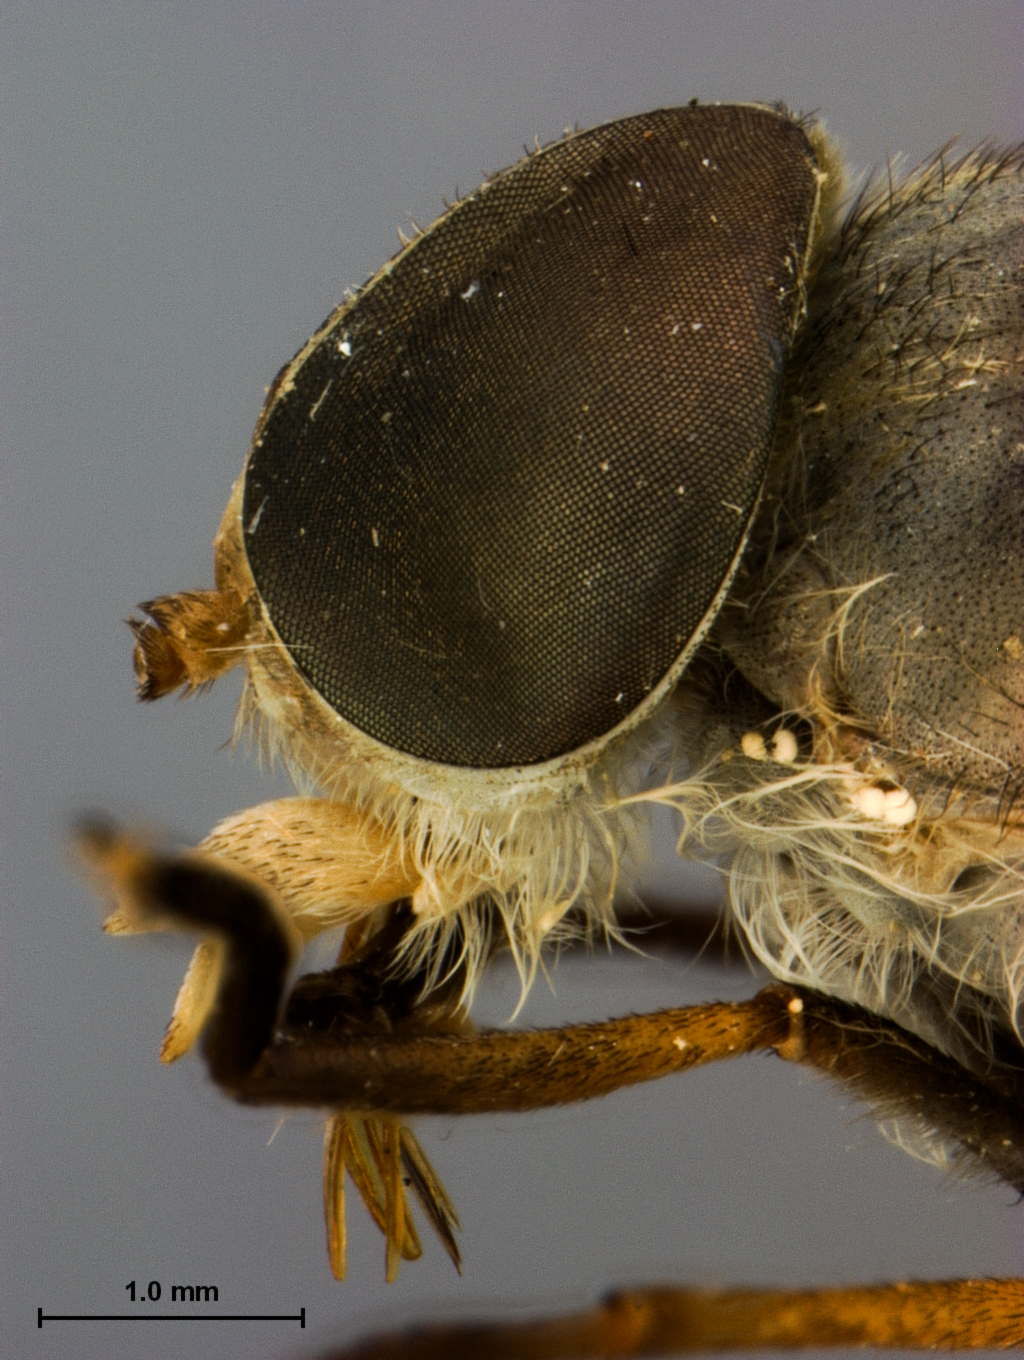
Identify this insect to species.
Tabanus anomalus
